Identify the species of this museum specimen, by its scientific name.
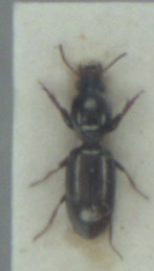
Dyschirius politus
